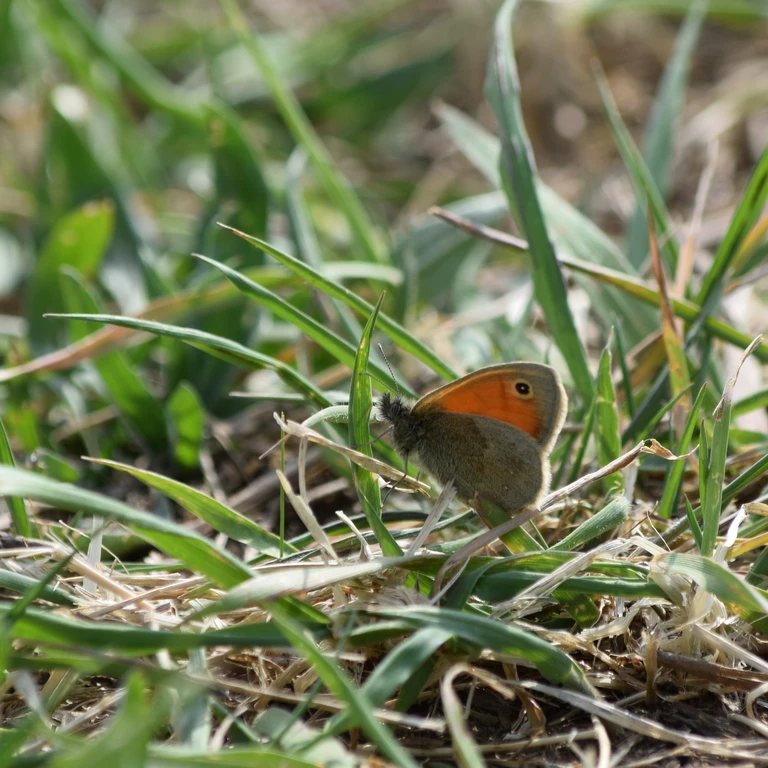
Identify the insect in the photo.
Coenonympha pamphilus
